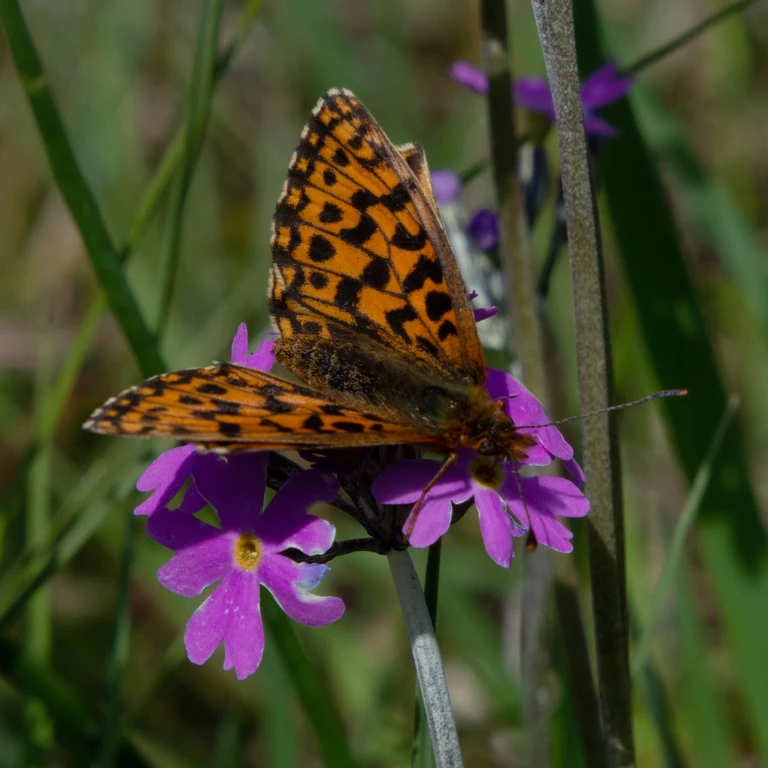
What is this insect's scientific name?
Boloria dia
